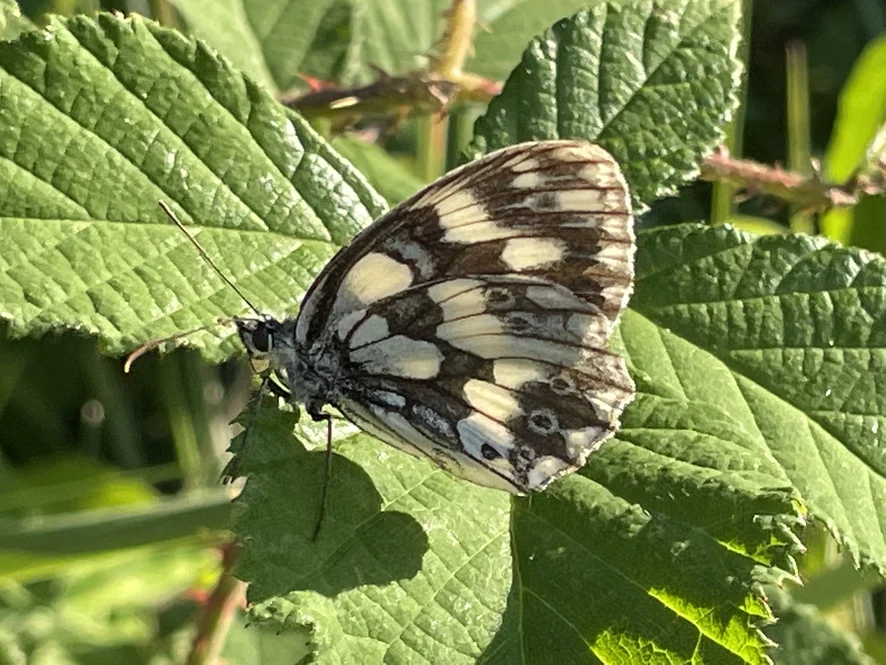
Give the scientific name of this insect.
Melanargia galathea
